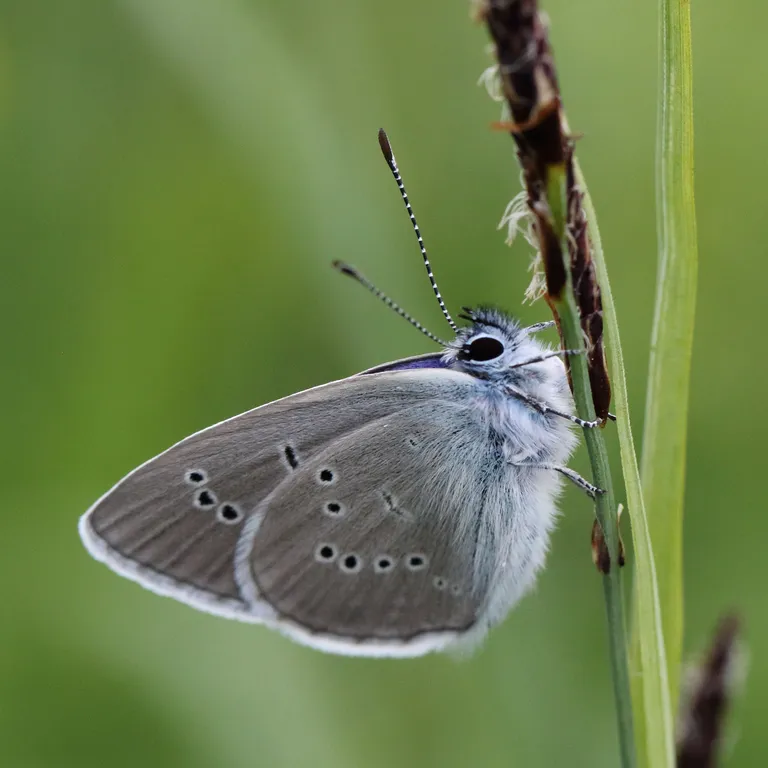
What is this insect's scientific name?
Cyaniris semiargus
